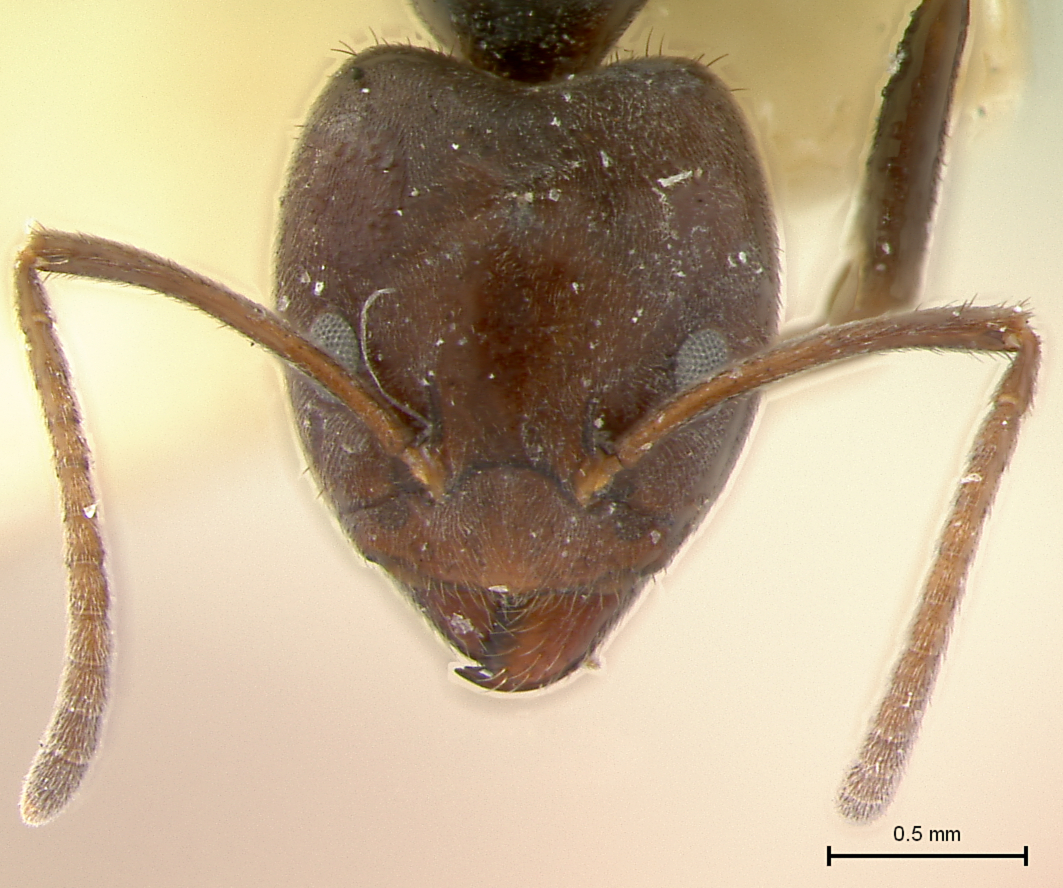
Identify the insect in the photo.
Iridomyrmex nagasau
